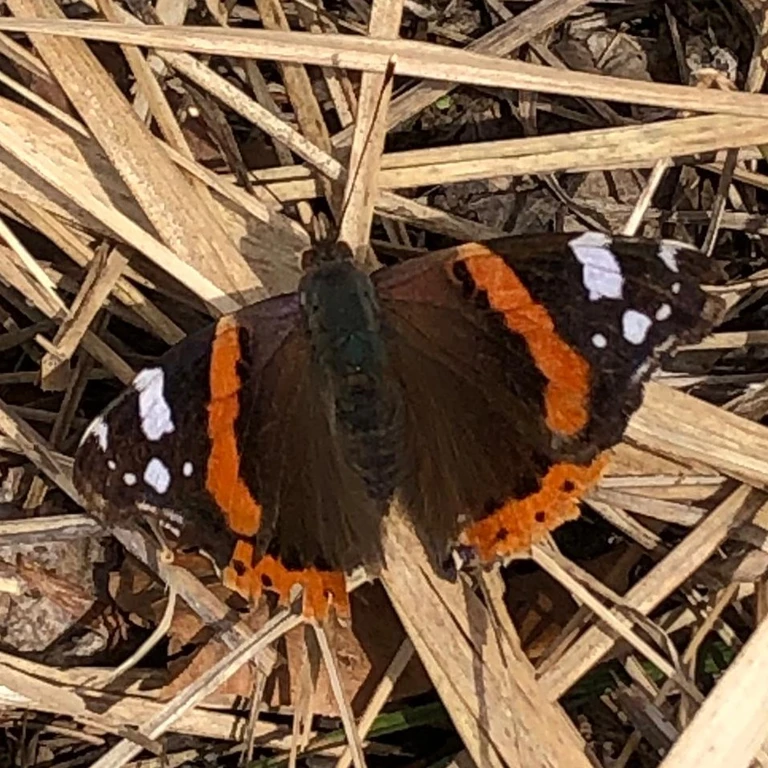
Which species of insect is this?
Vanessa atalanta
